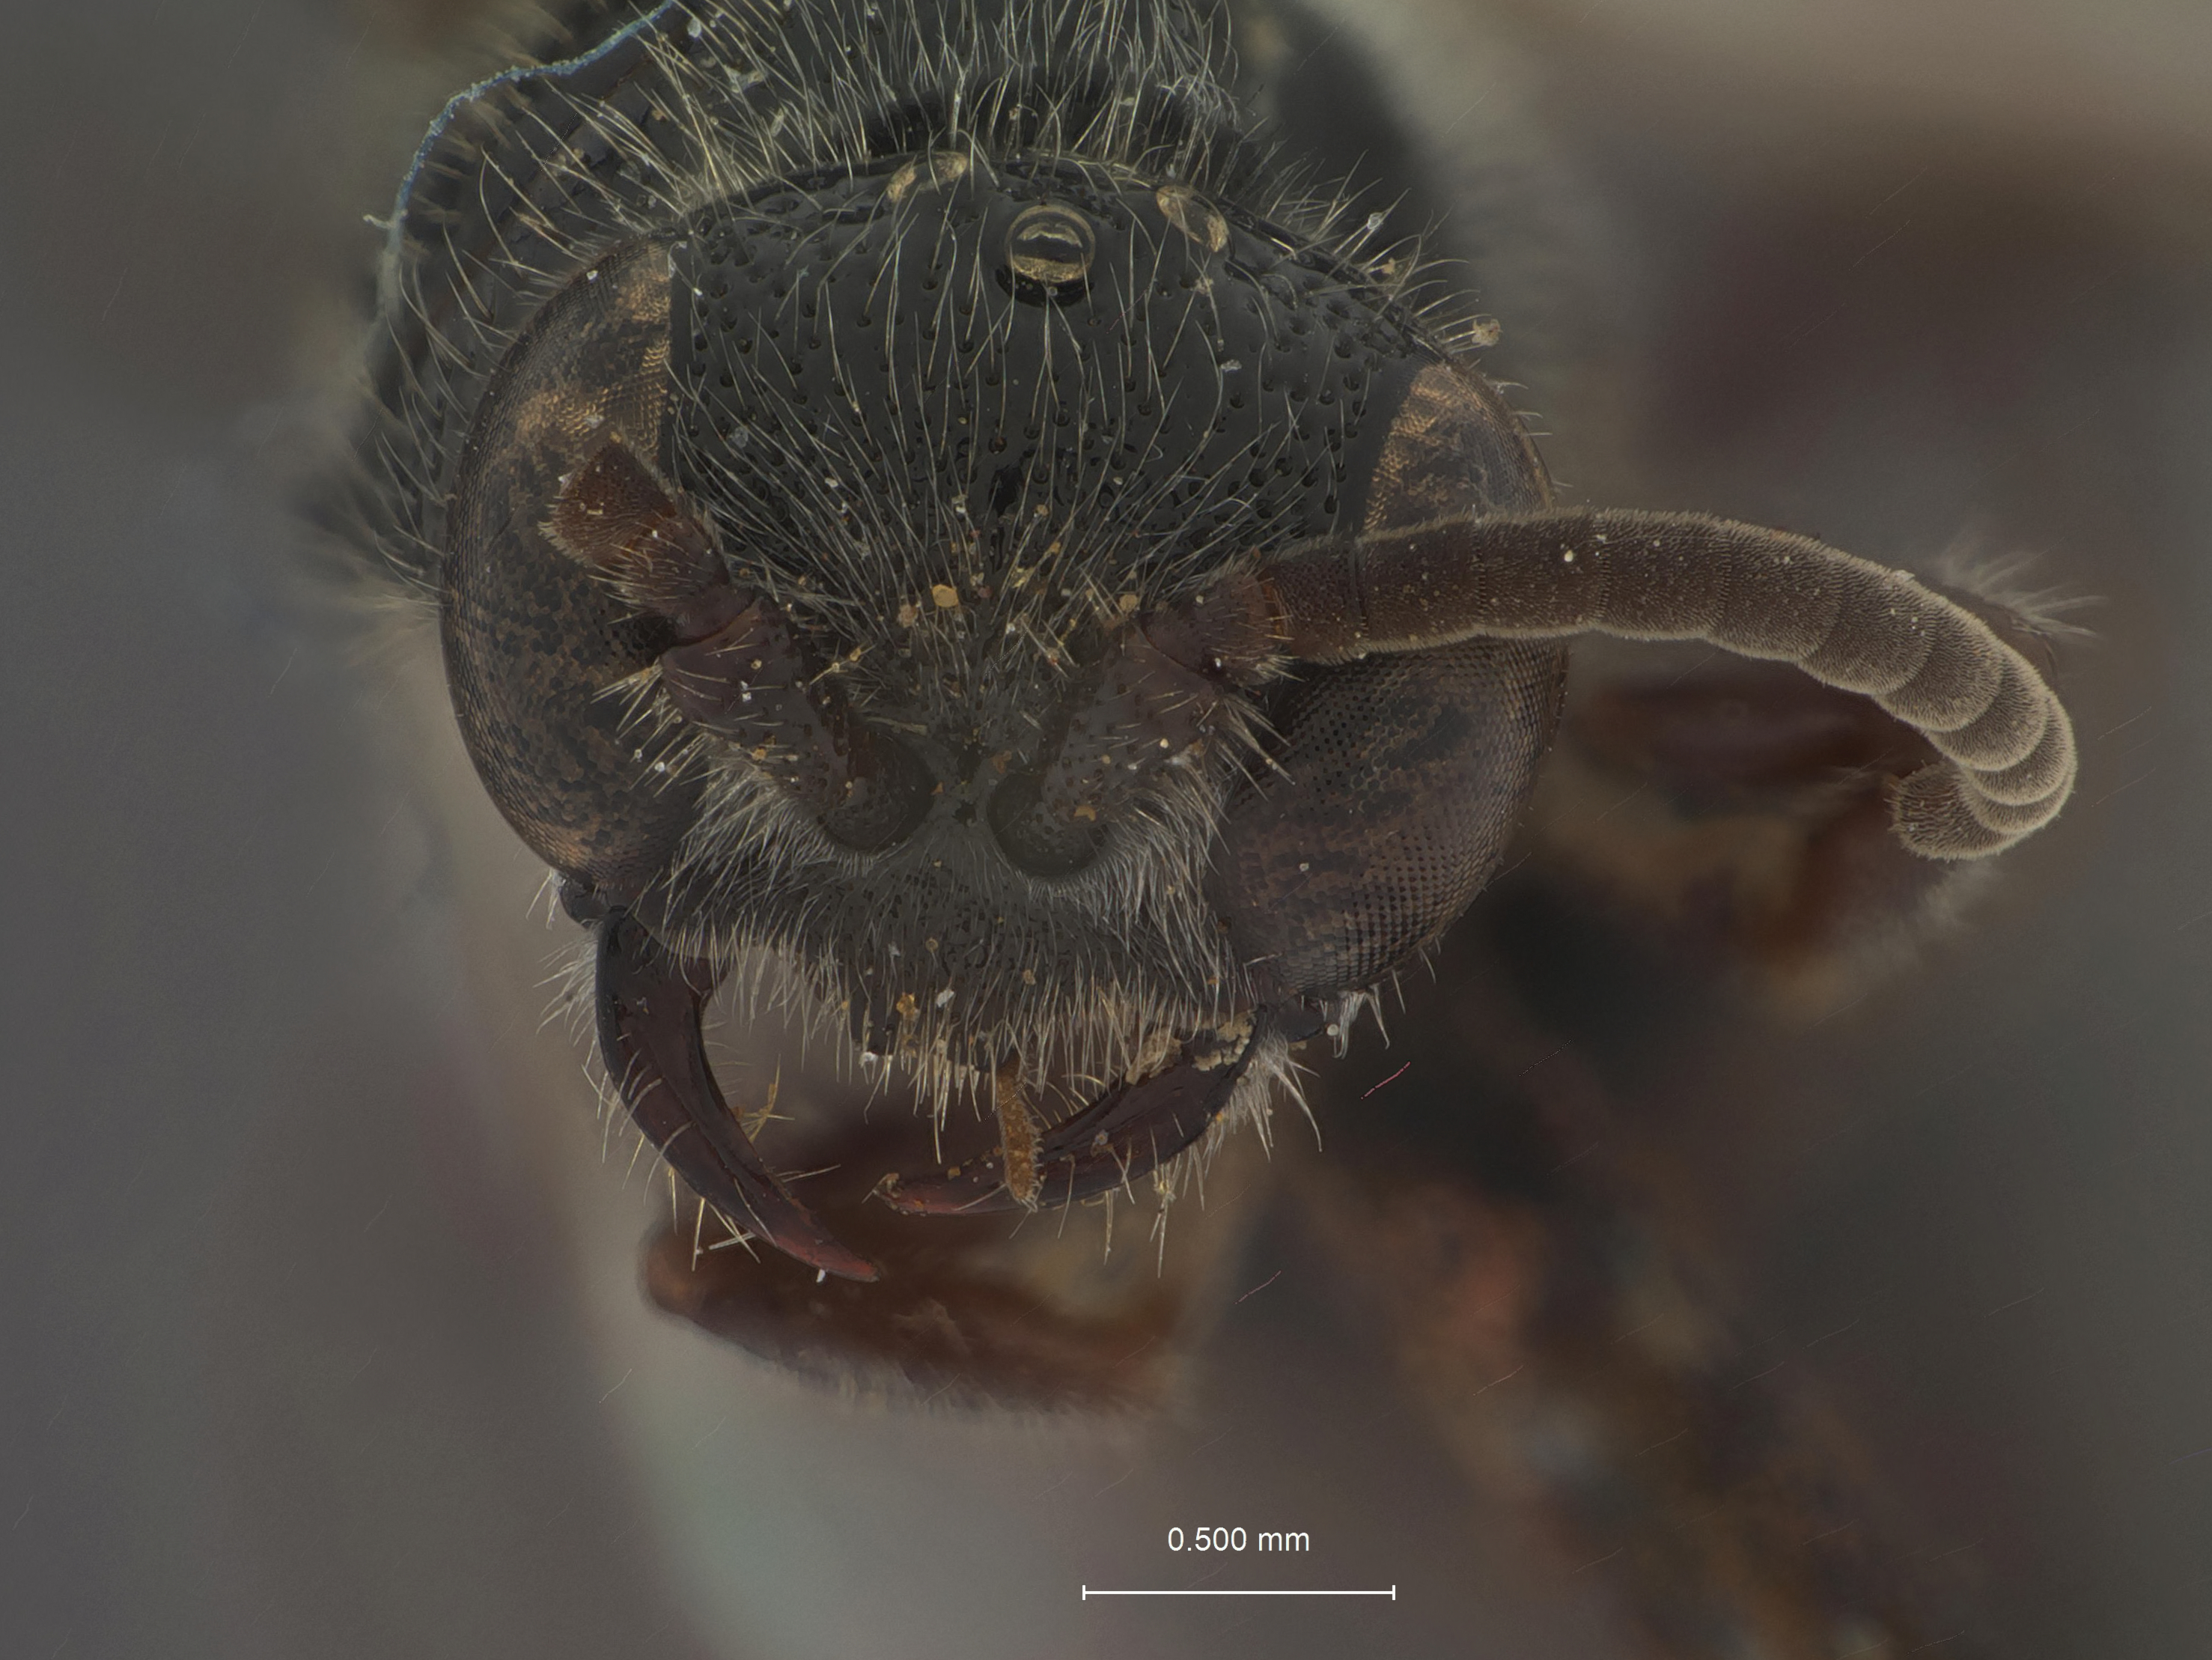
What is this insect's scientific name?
Tiphia puertoricaensis
